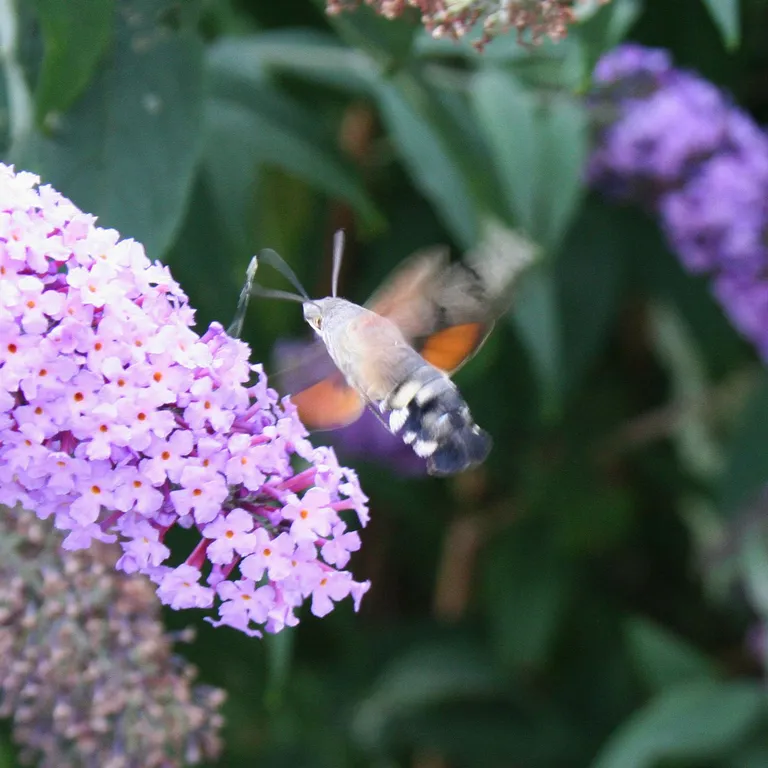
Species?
Macroglossum stellatarum
